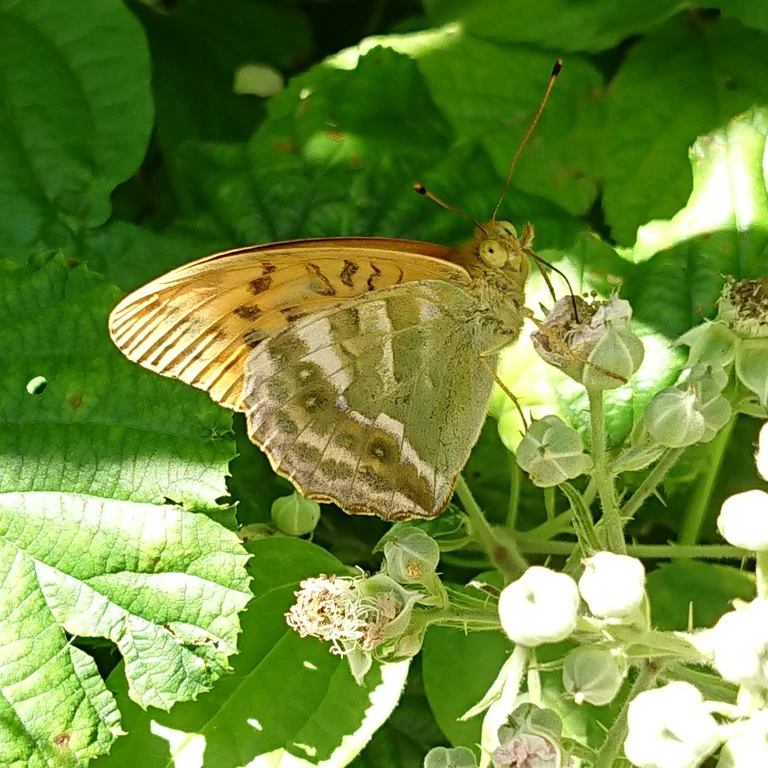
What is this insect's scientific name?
Argynnis paphia
